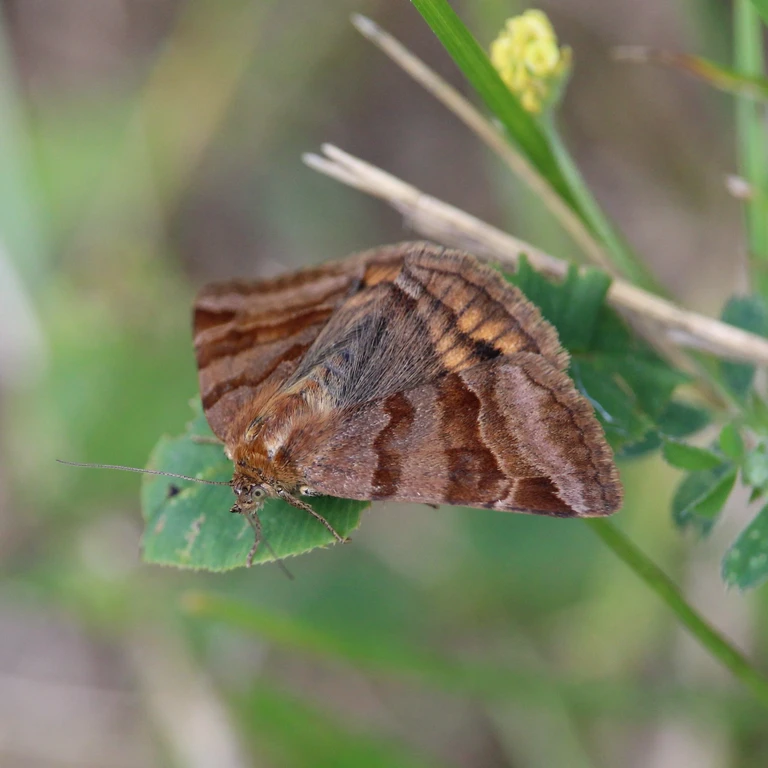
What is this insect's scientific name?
Euclidia glyphica
